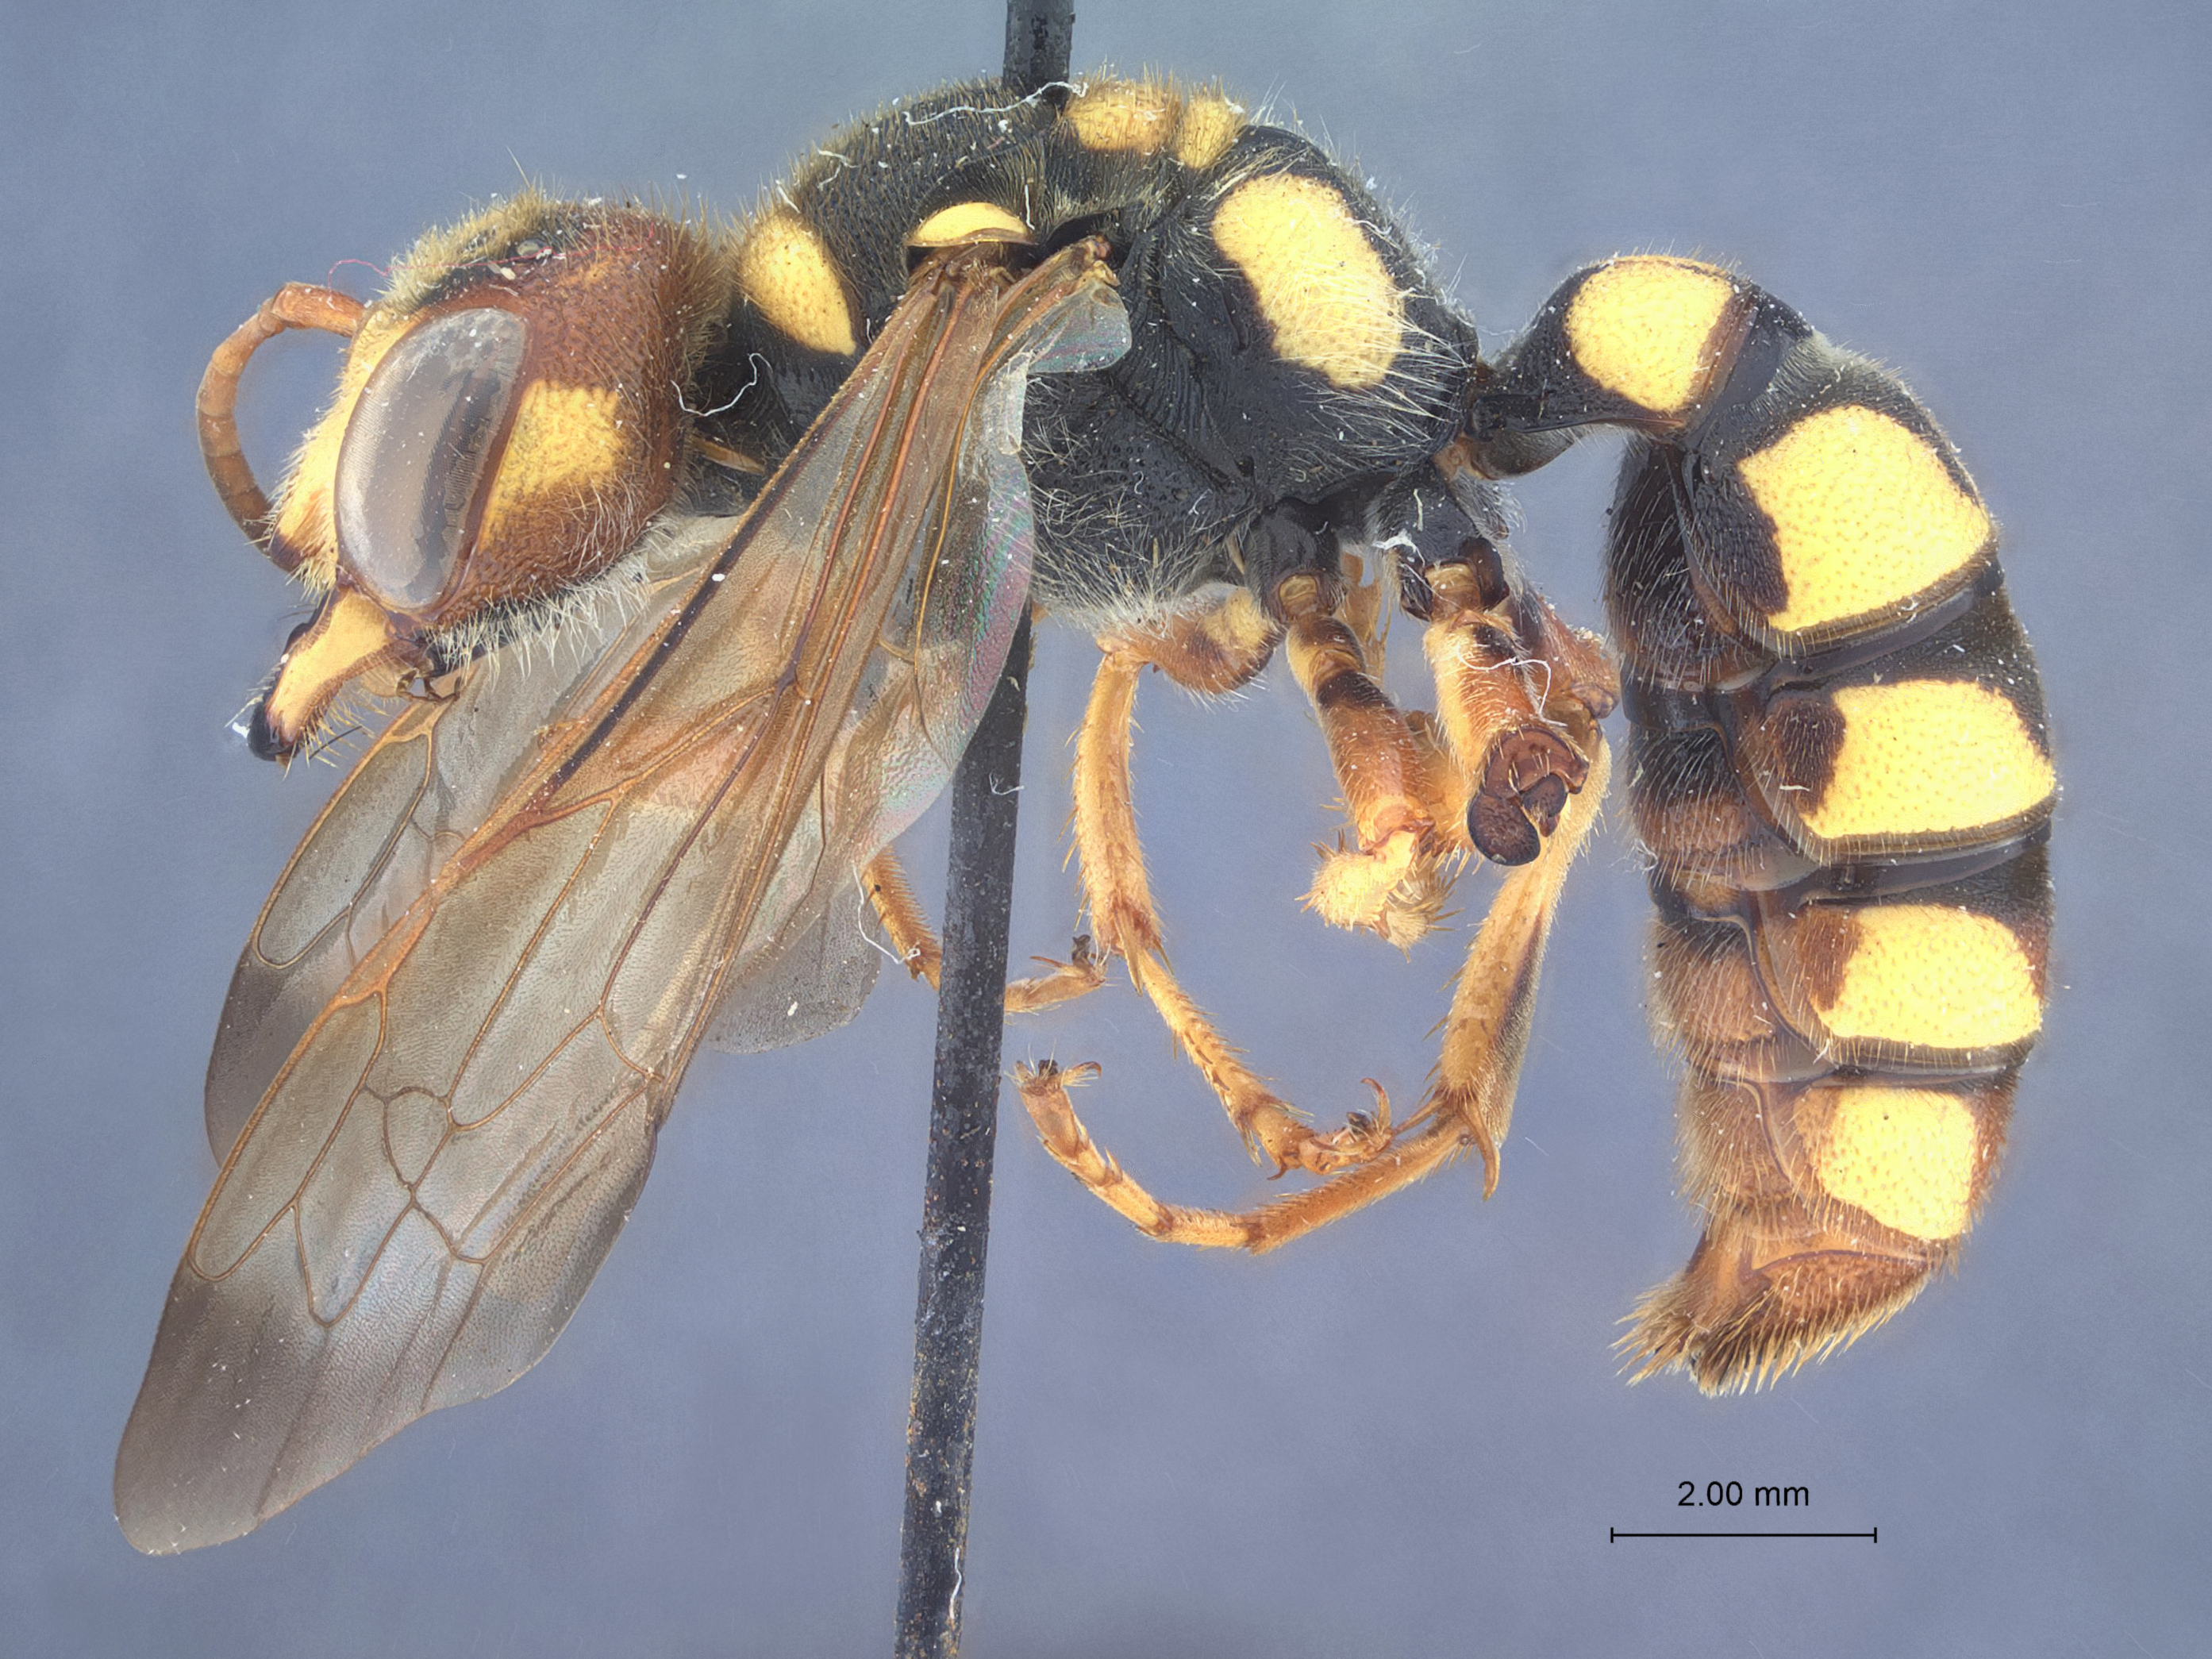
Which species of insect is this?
Cerceris bradleyi
